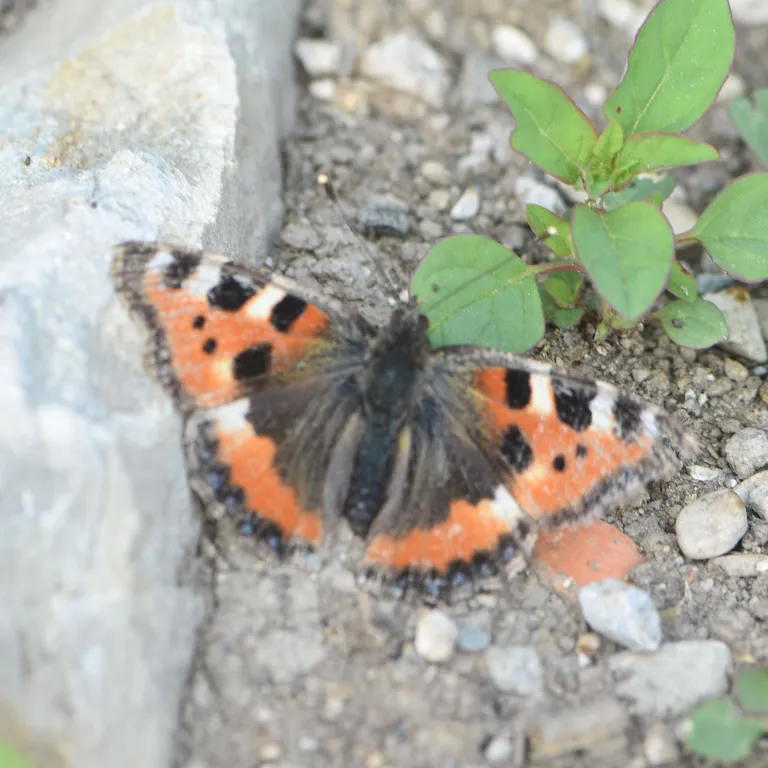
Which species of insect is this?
Aglais urticae
